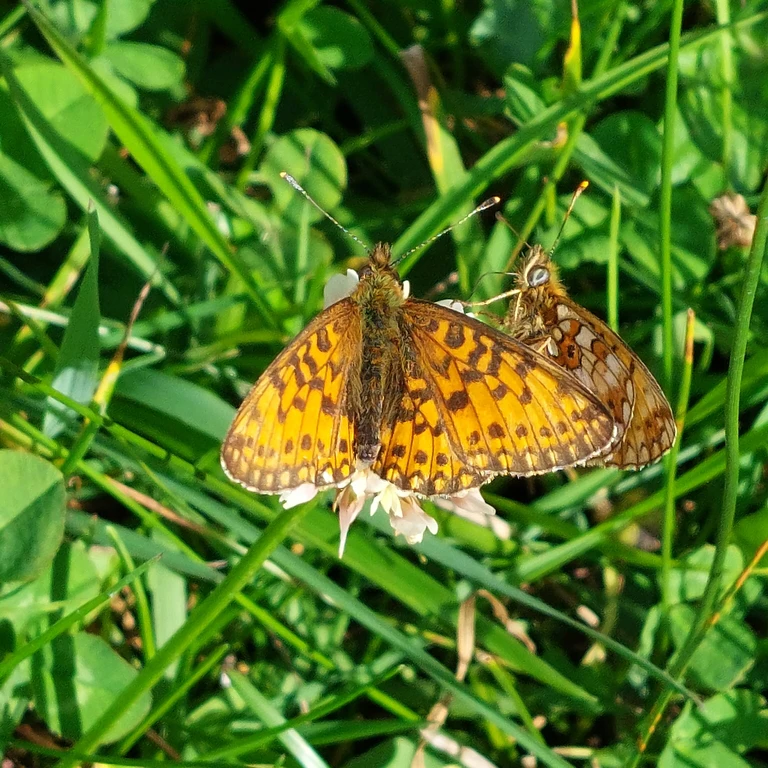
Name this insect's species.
Boloria selene
